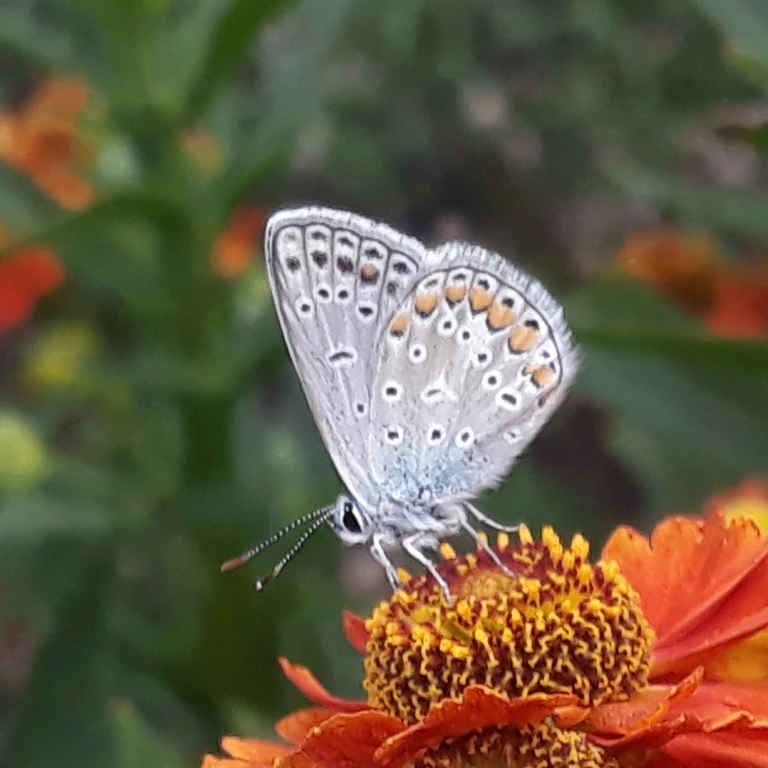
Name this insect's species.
Polyommatus icarus
